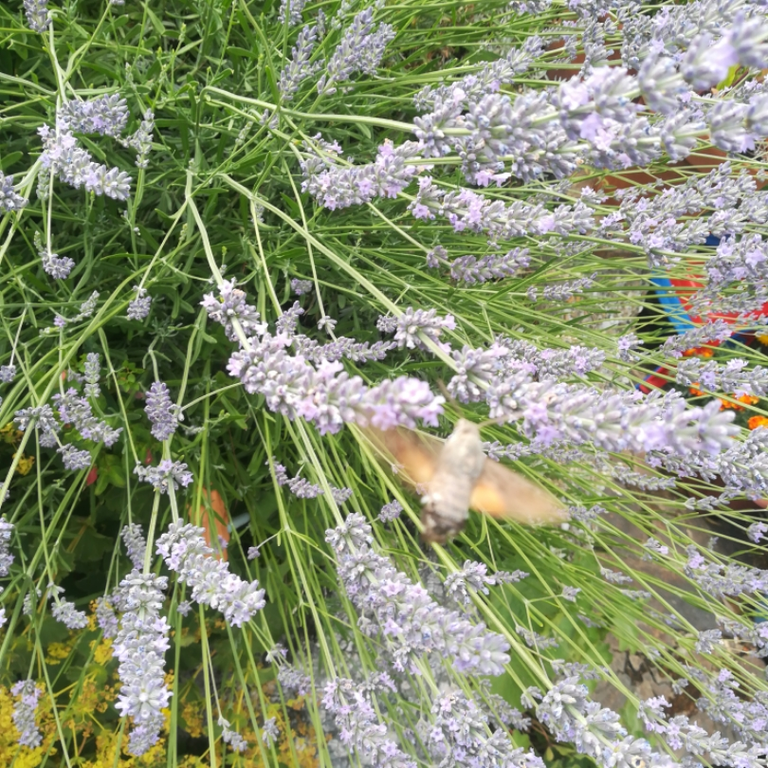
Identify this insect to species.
Macroglossum stellatarum
